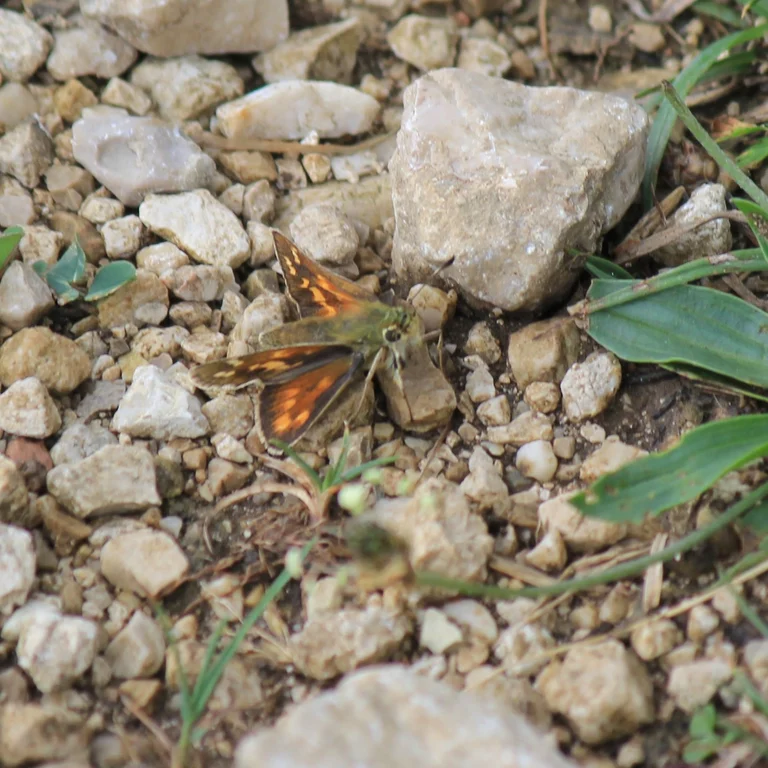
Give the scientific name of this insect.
Hesperia comma
